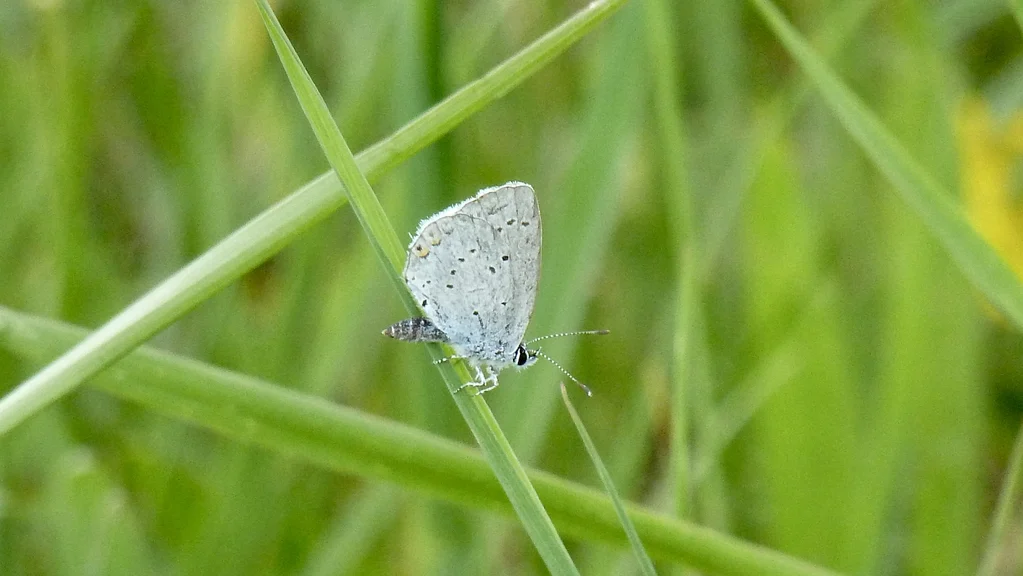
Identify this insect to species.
Cupido argiades (also Elkalyce argiades)
